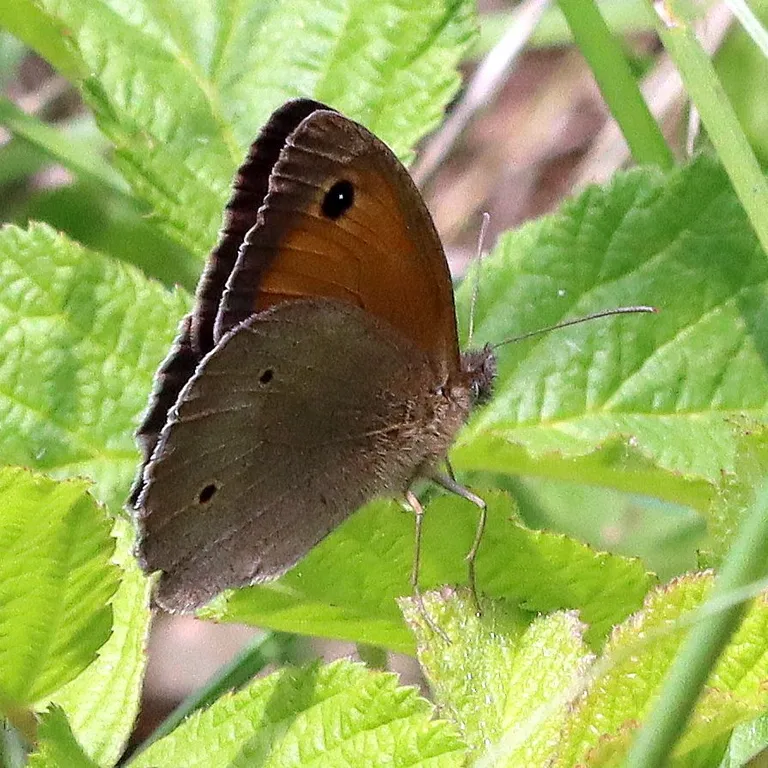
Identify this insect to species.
Maniola jurtina
